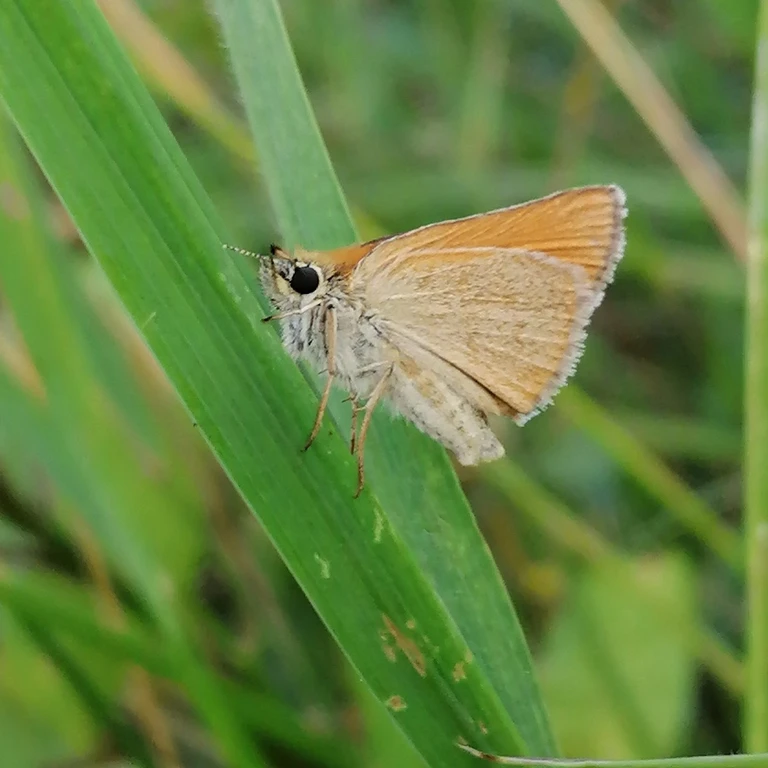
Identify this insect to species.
Thymelicus lineola
